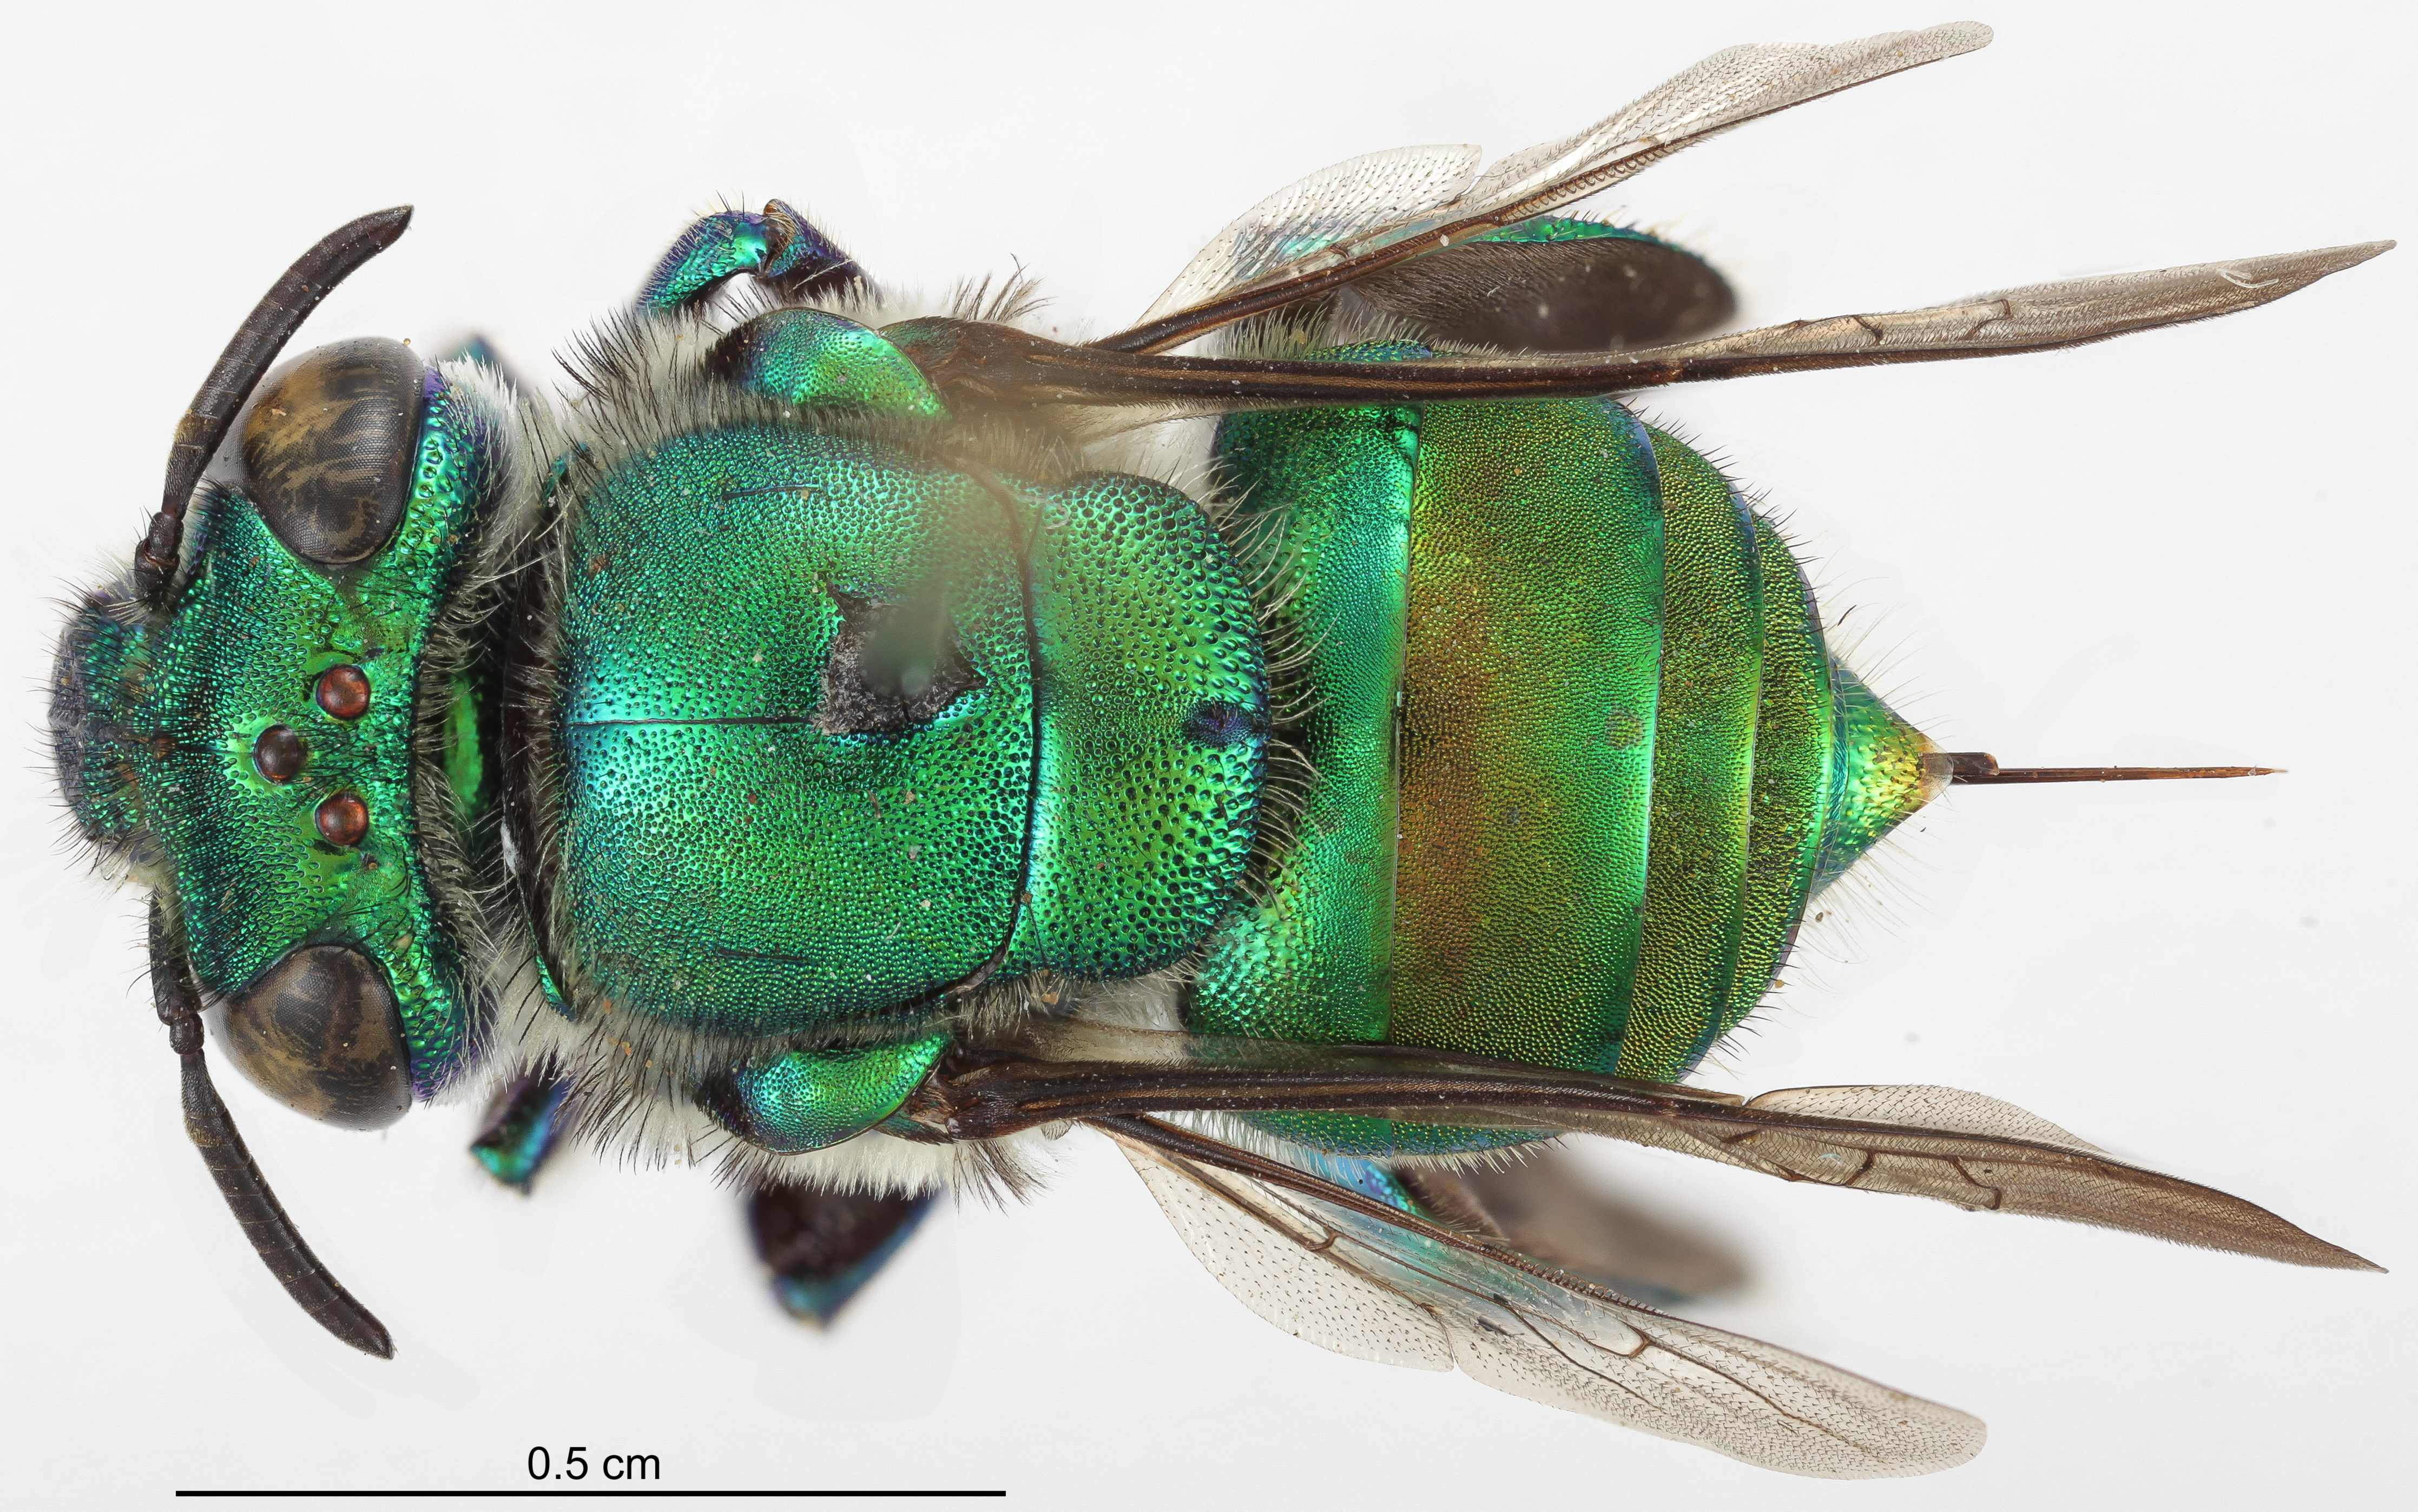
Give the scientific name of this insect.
Euglossa pleosticta
